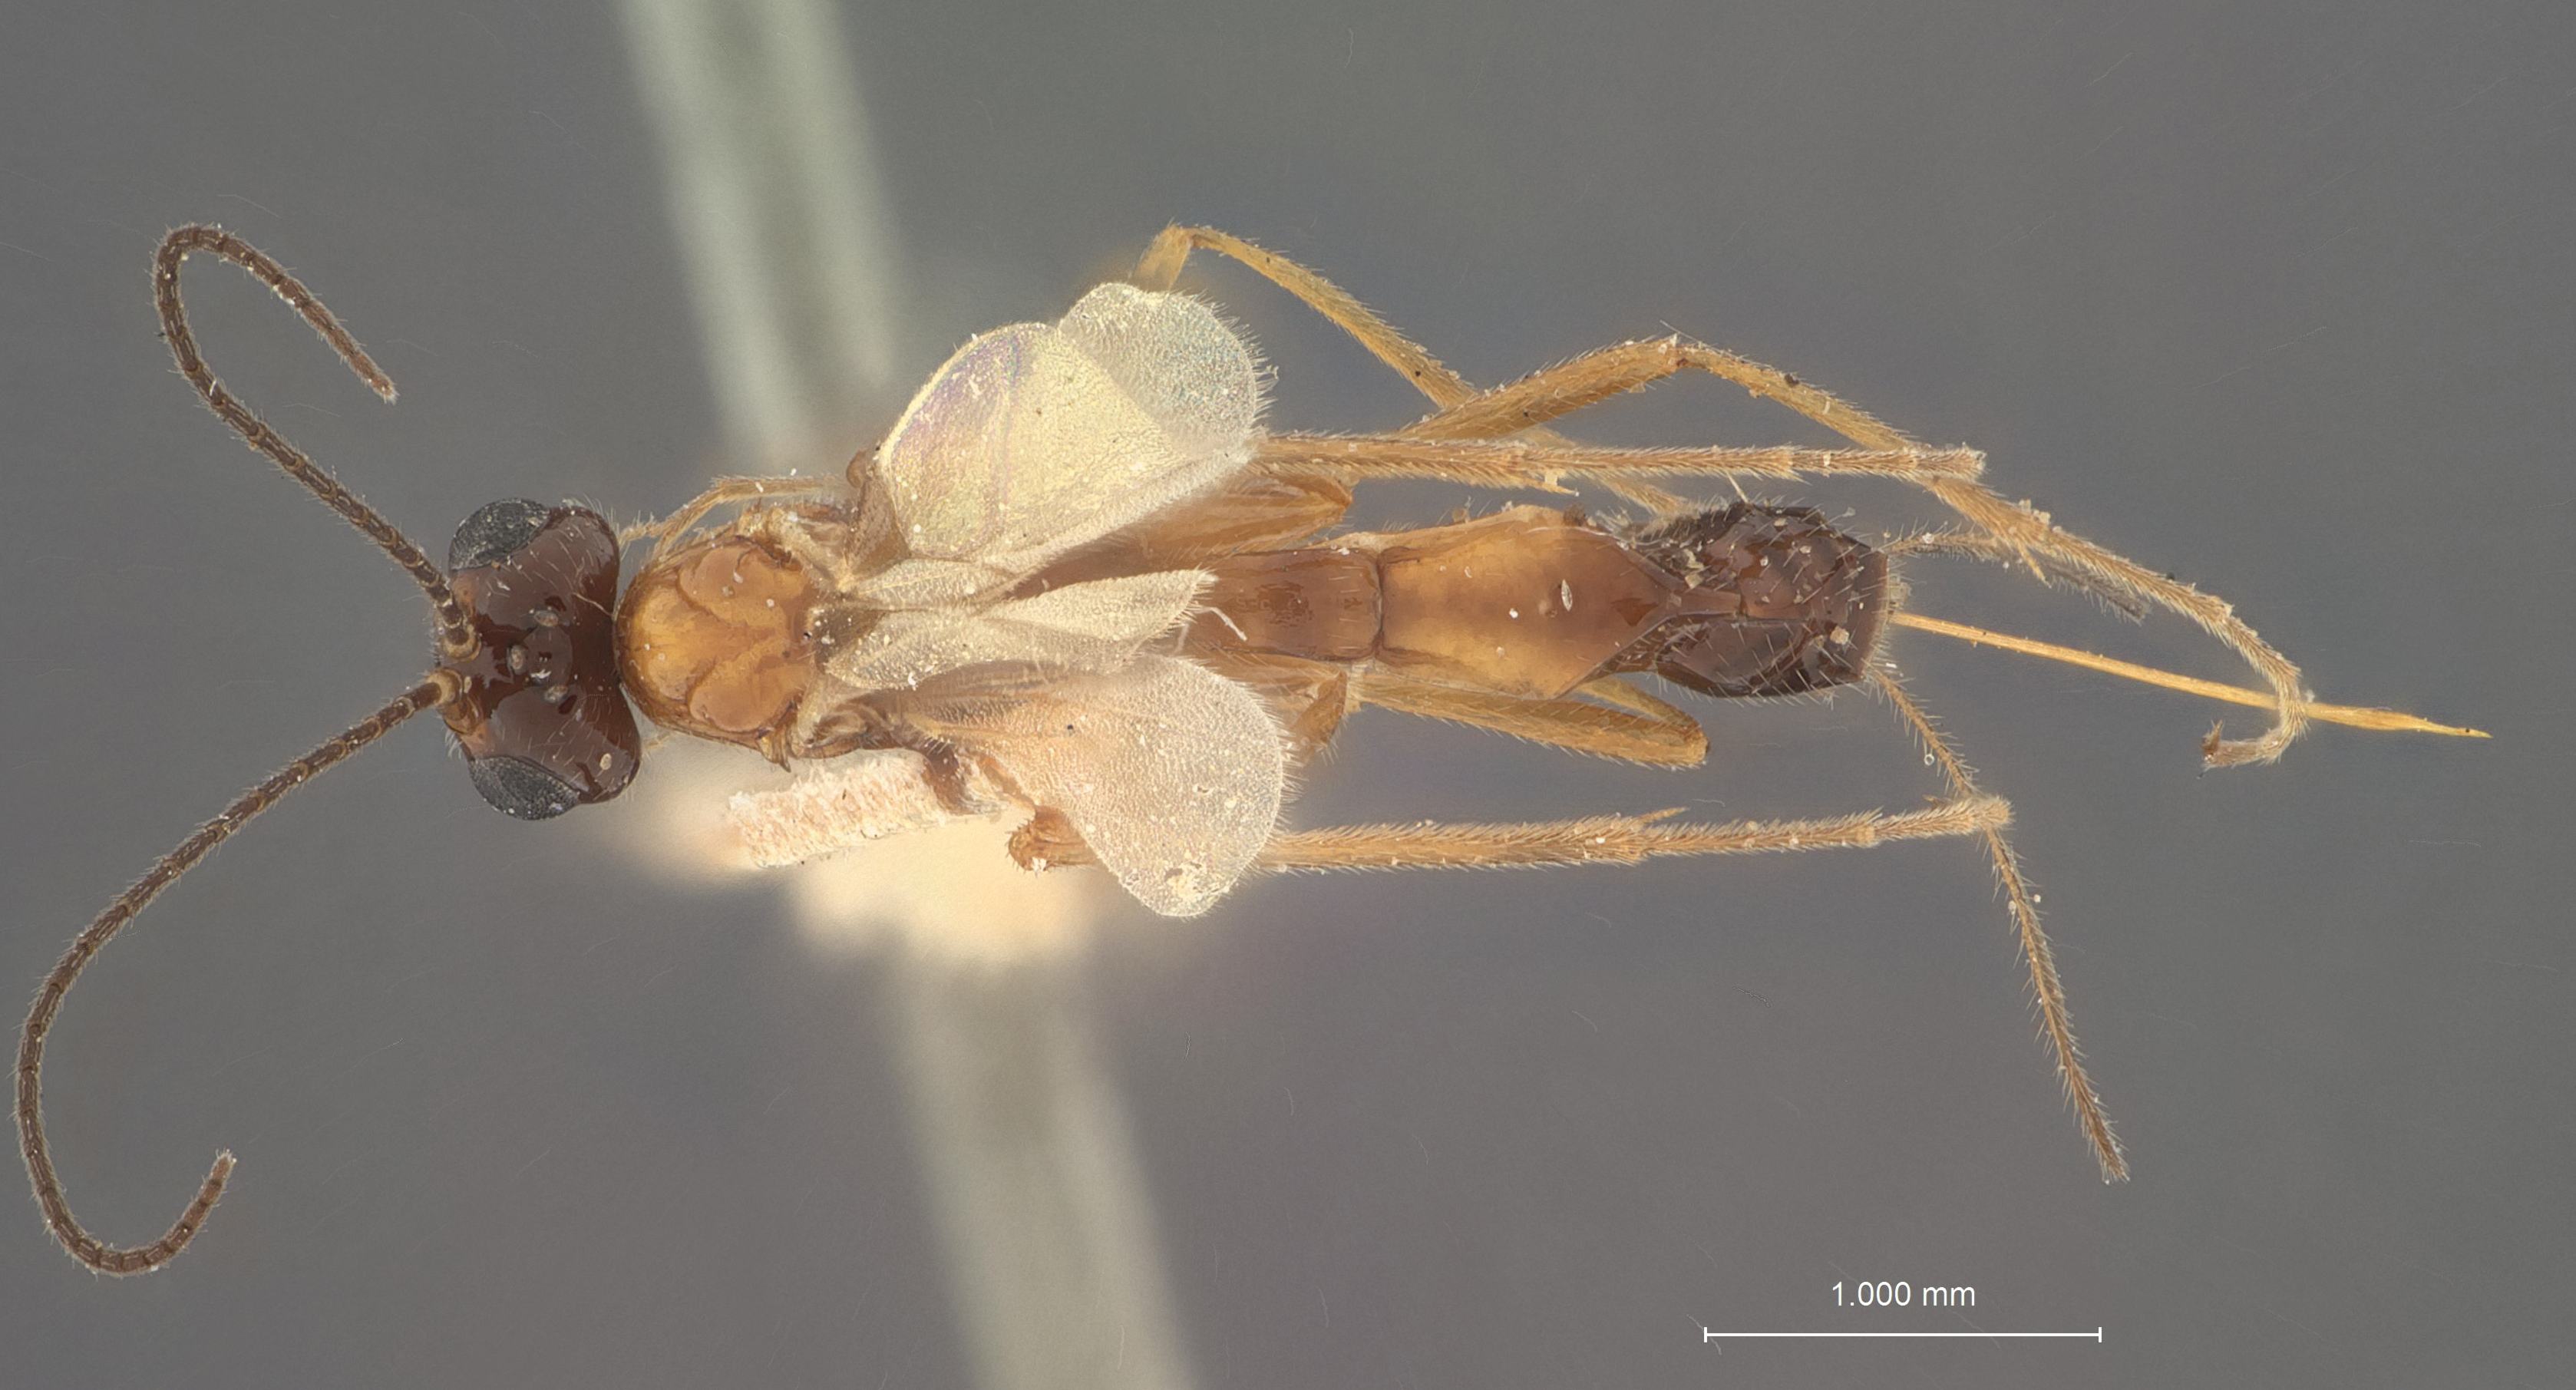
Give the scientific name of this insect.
Macrocentrus incompletus
